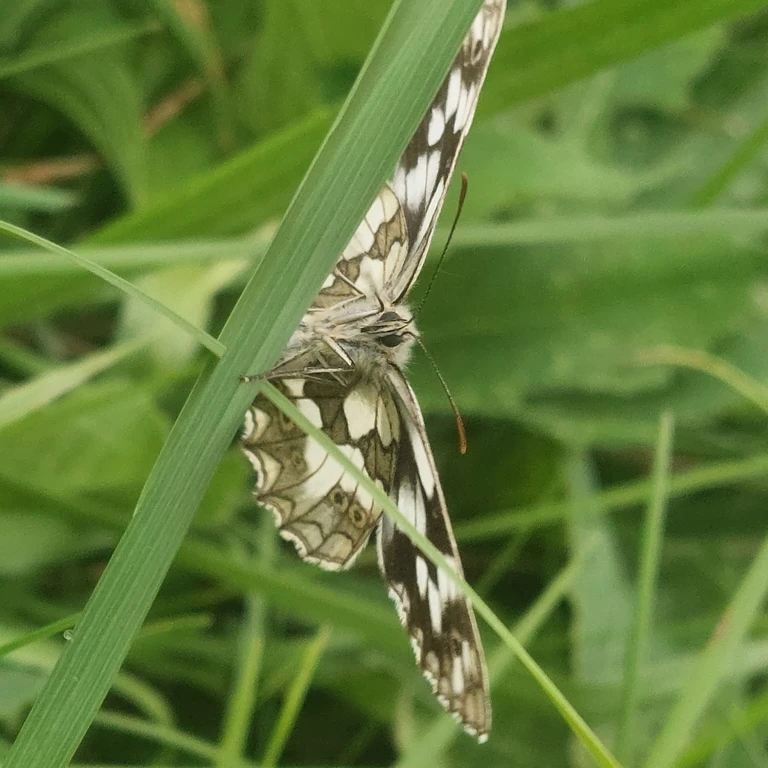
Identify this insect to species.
Melanargia galathea
